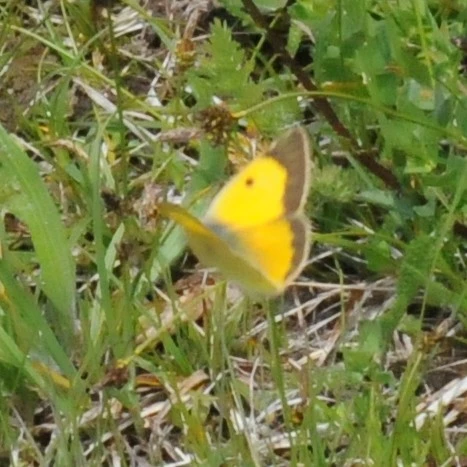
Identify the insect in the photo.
Colias croceus
